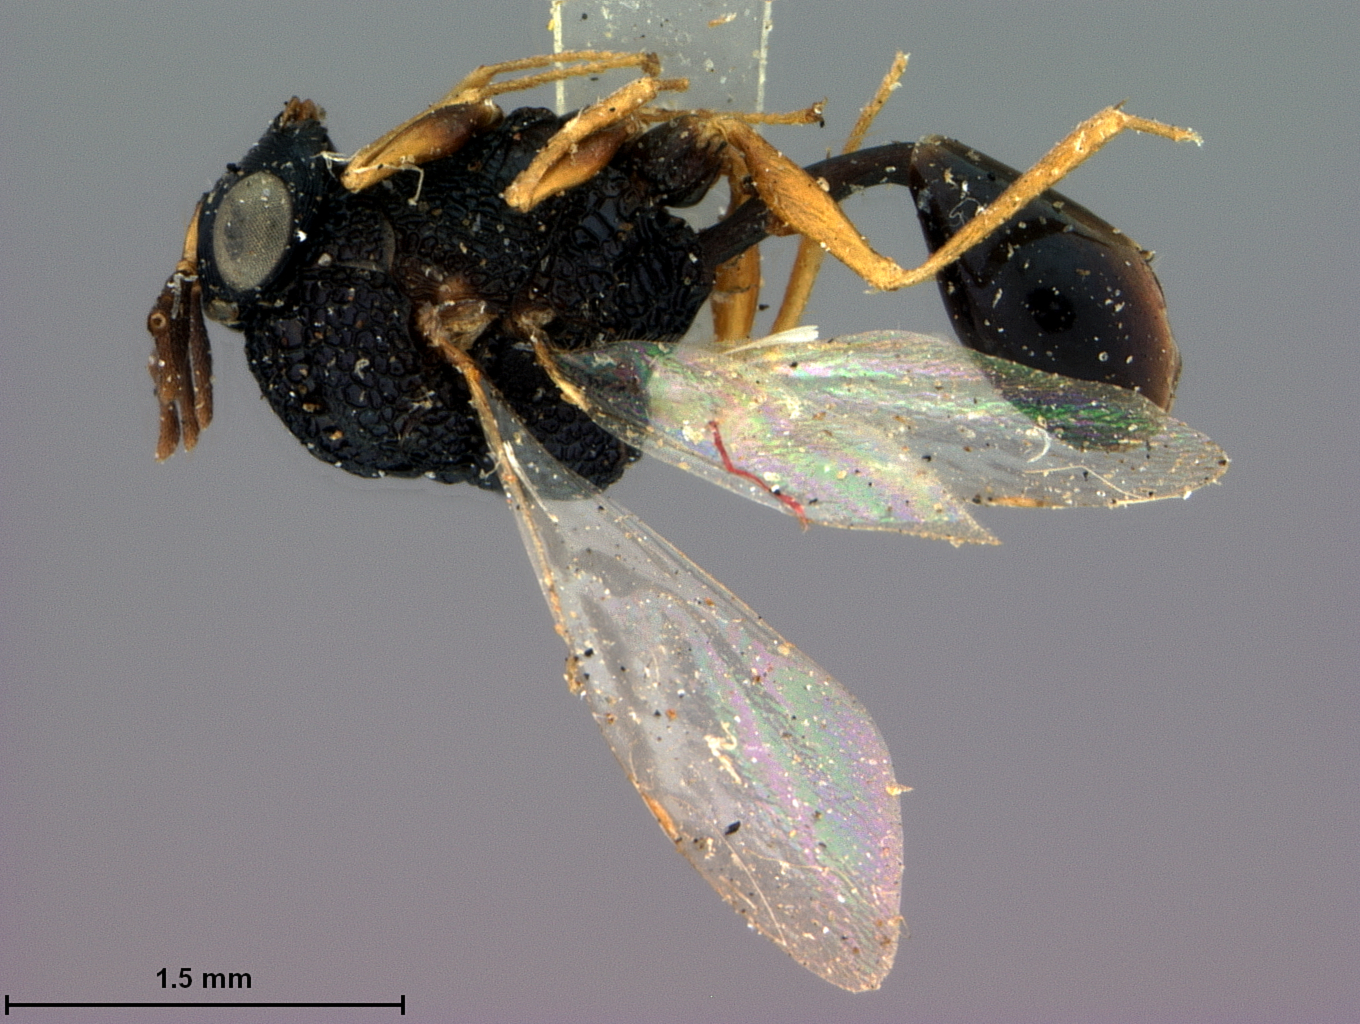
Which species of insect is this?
Chalcura californica
